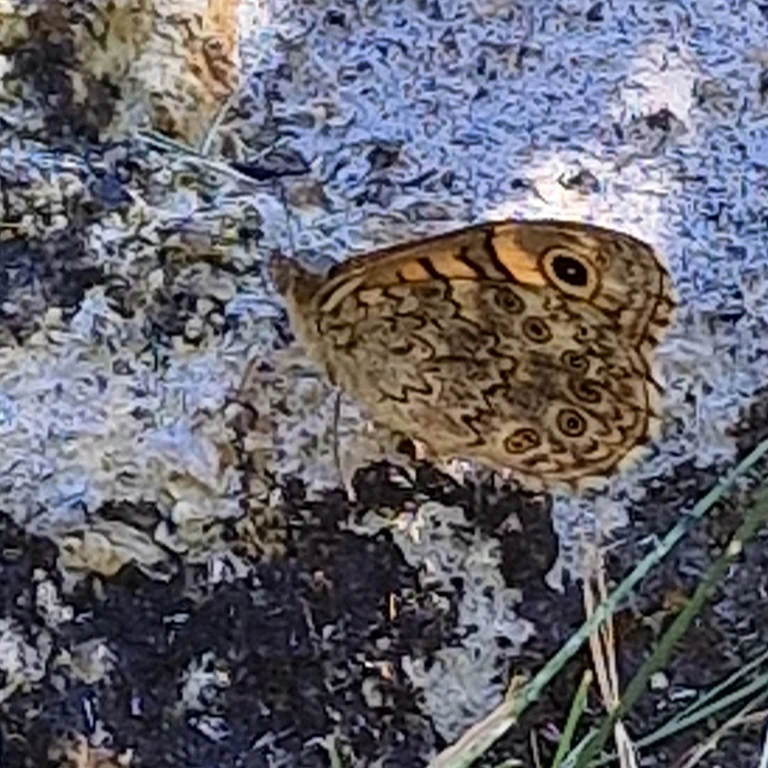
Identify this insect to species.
Lasiommata megera (also Pararge megera)
